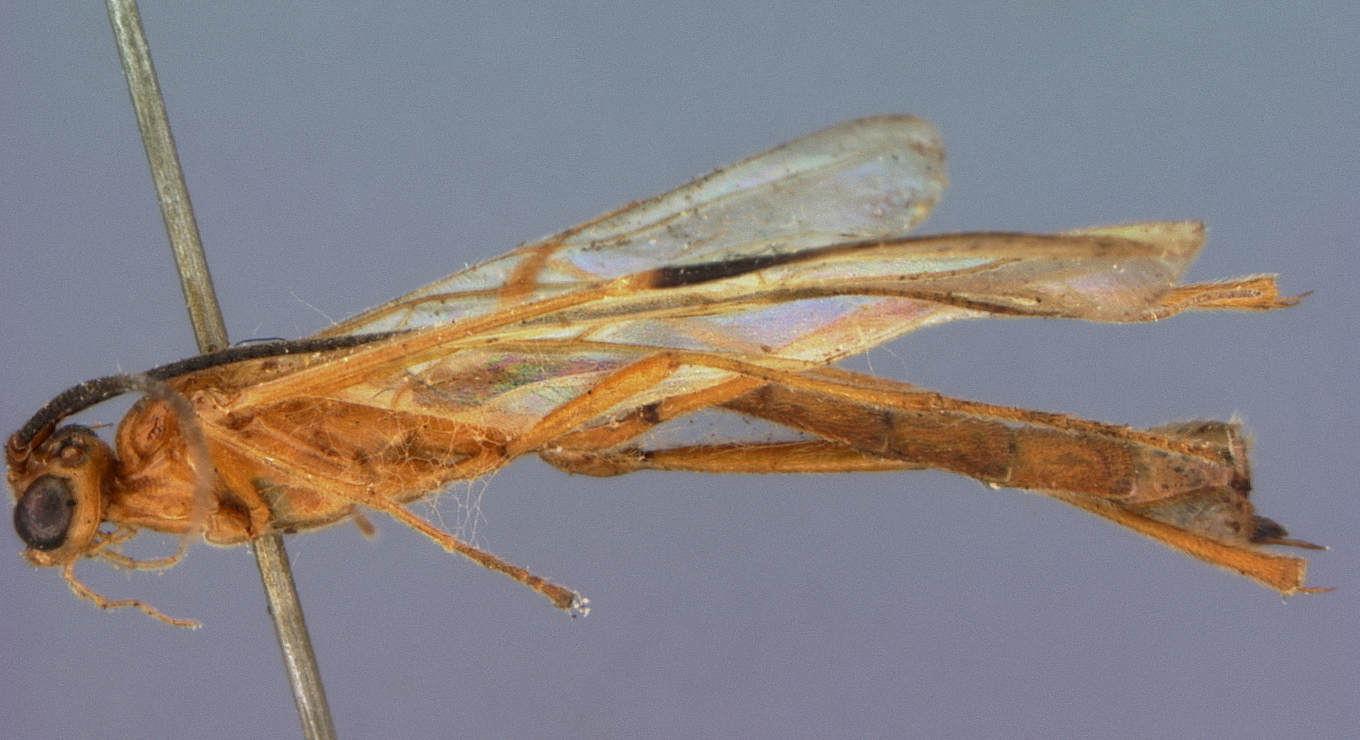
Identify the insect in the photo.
Megarhogas stigmaticus
